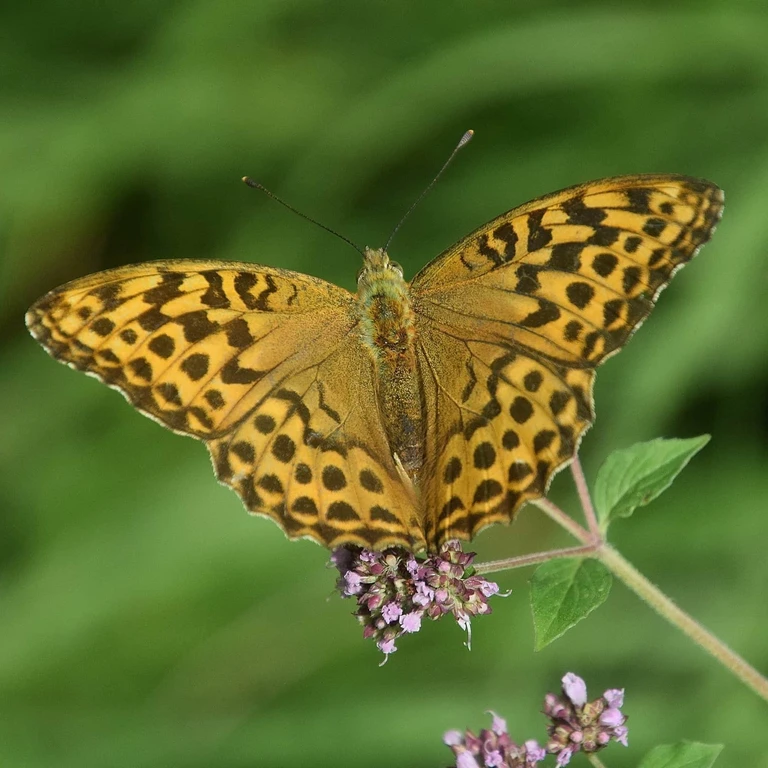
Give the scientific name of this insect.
Argynnis paphia
